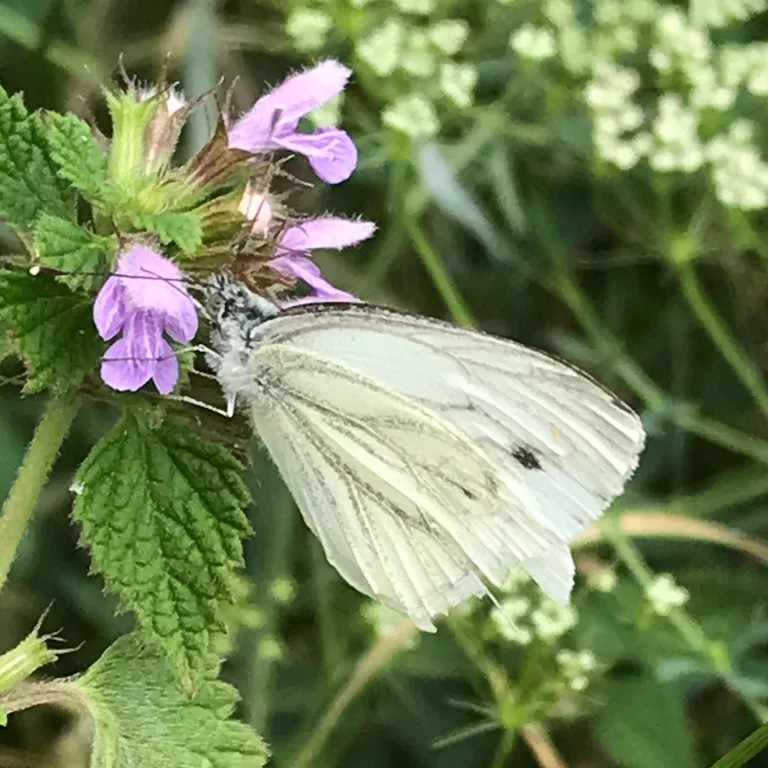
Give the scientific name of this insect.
Pieris napi
